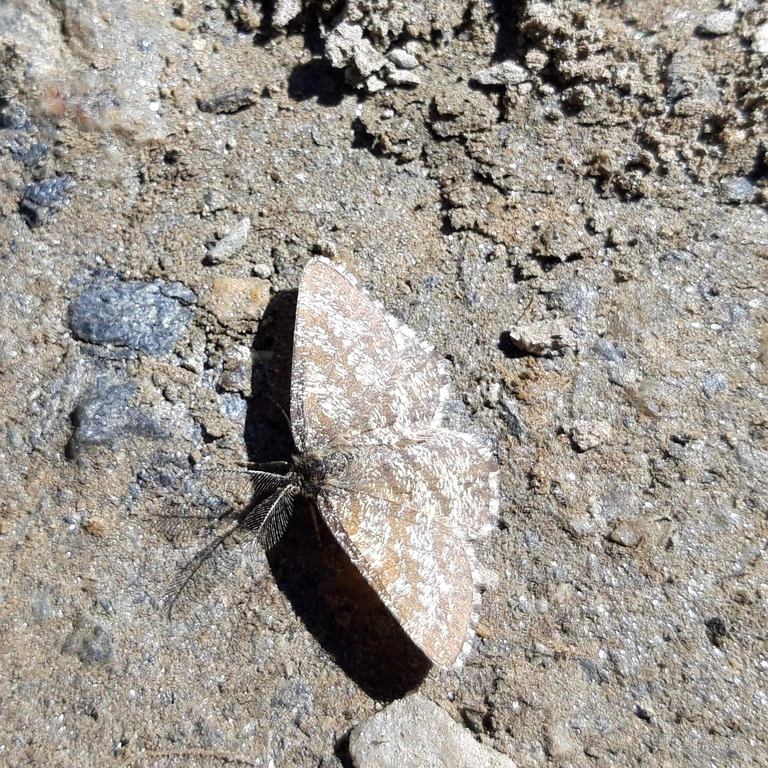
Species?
Ematurga atomaria
